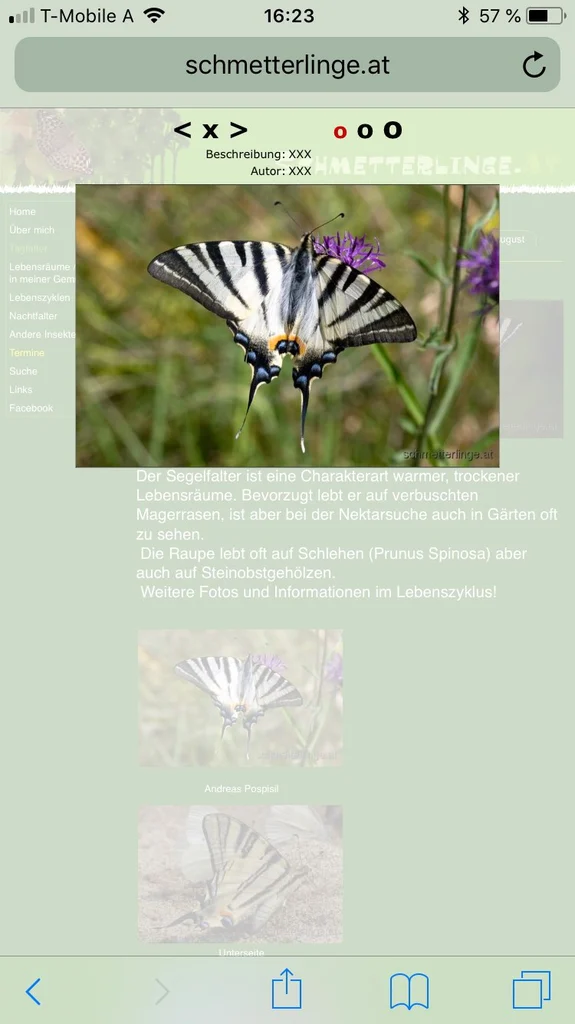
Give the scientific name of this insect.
Iphiclides podalirius
